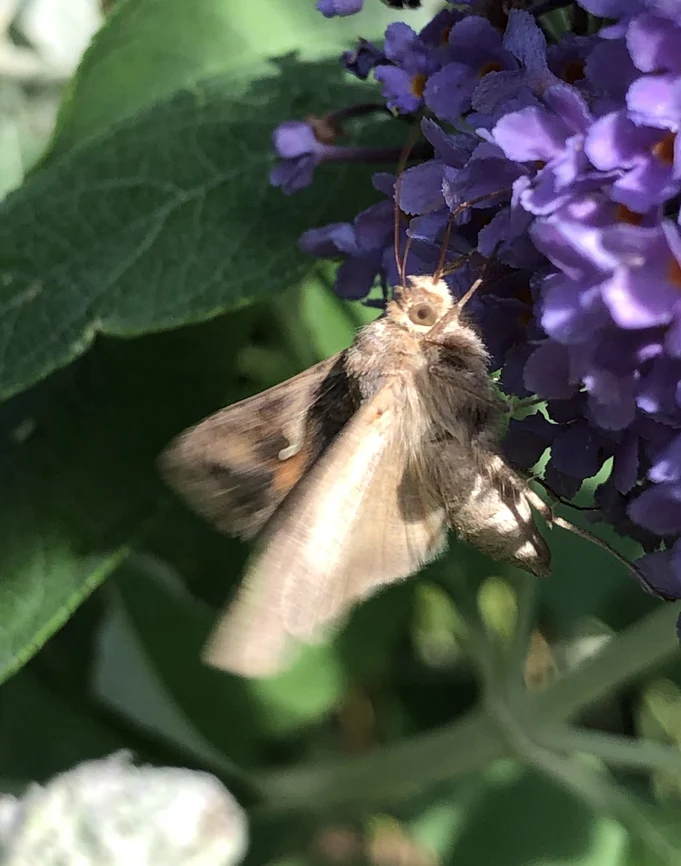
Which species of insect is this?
Autographa gamma
